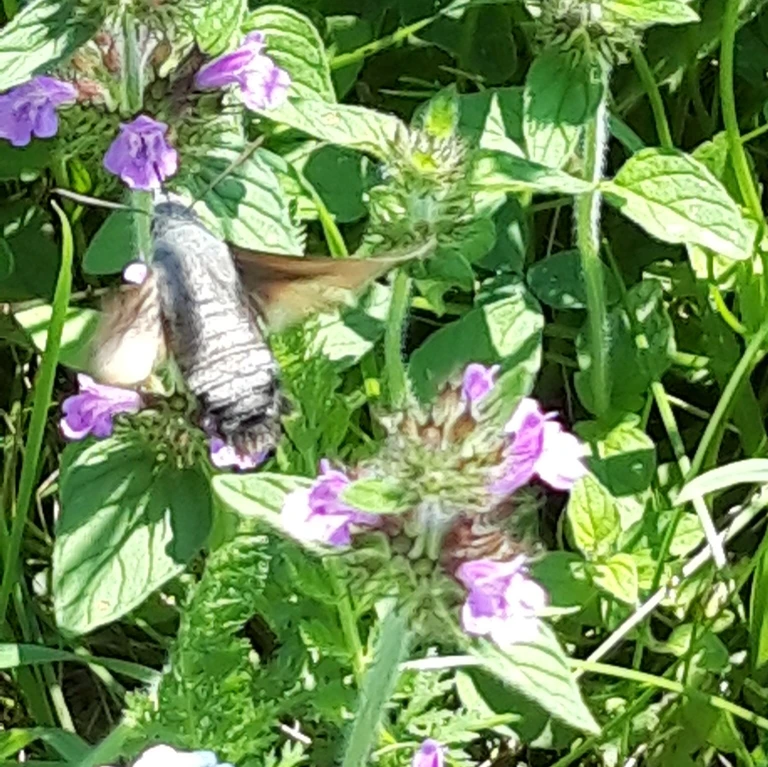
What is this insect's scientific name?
Macroglossum stellatarum
